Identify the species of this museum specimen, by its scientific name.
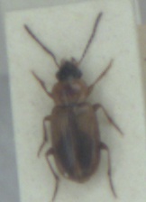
Acupalpus dorsalis
